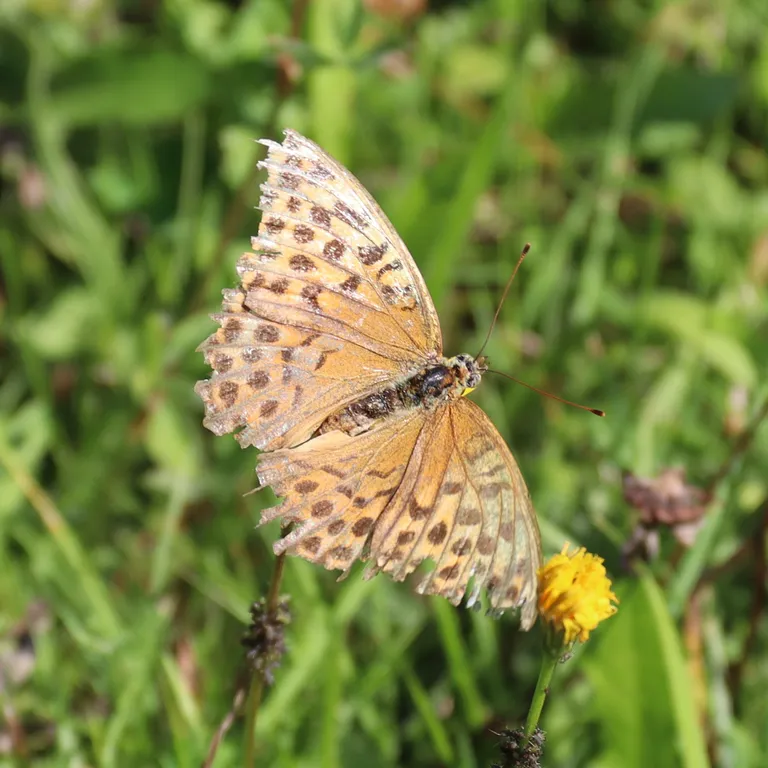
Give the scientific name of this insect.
Argynnis paphia
